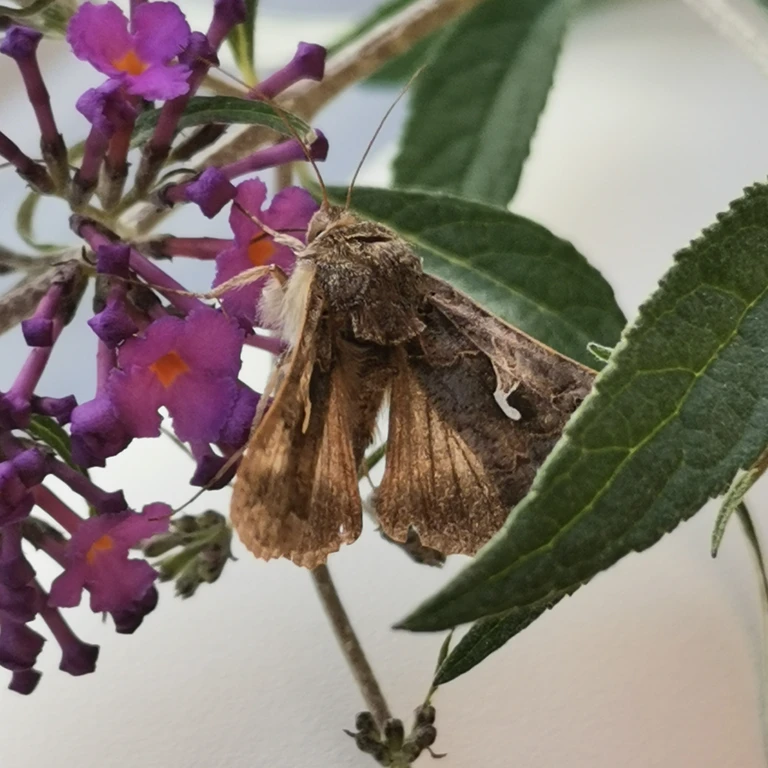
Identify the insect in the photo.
Autographa gamma
